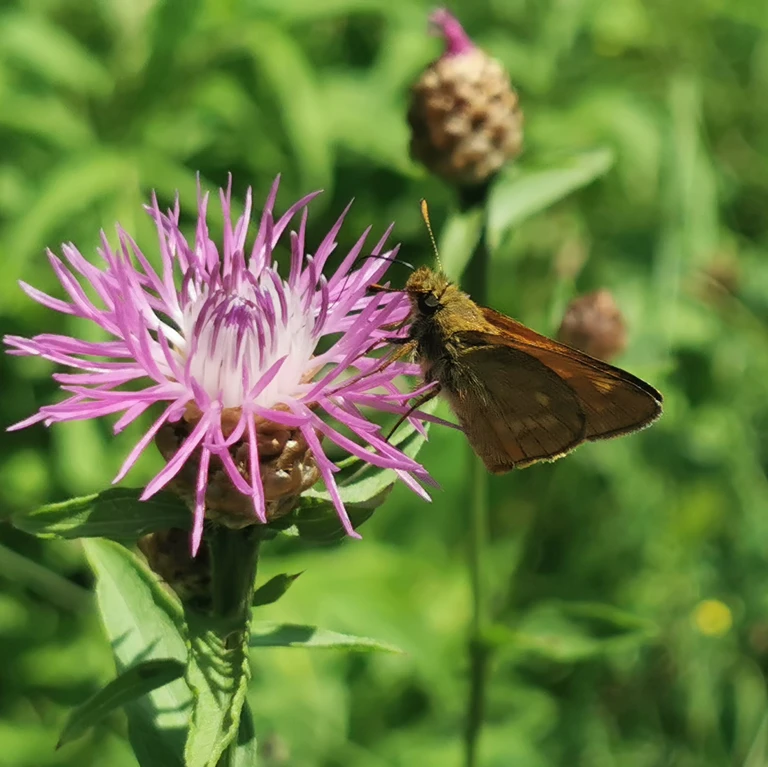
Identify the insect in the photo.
Ochlodes sylvanus (also Ochlodes venata)
